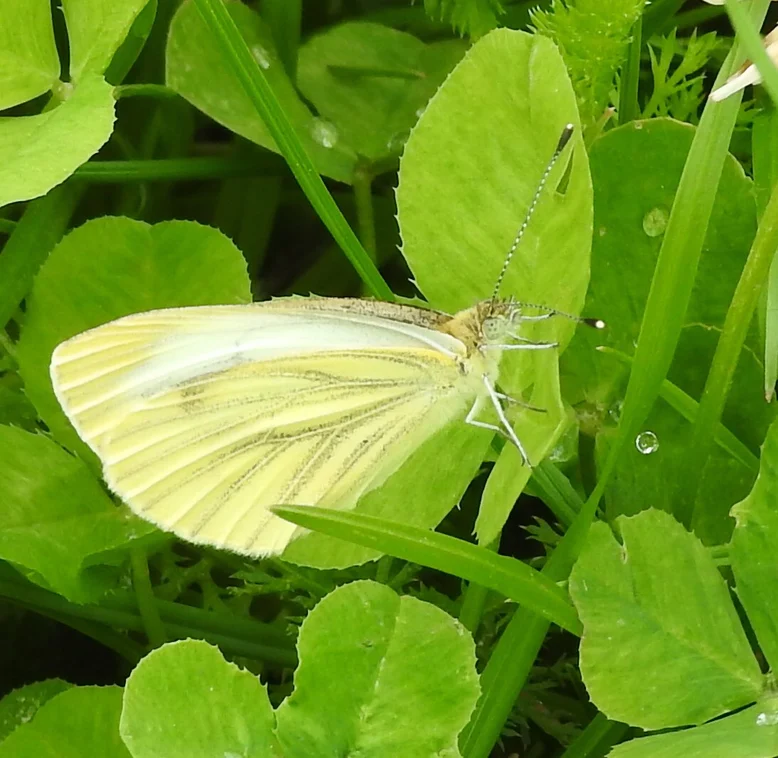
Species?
Pieris napi
